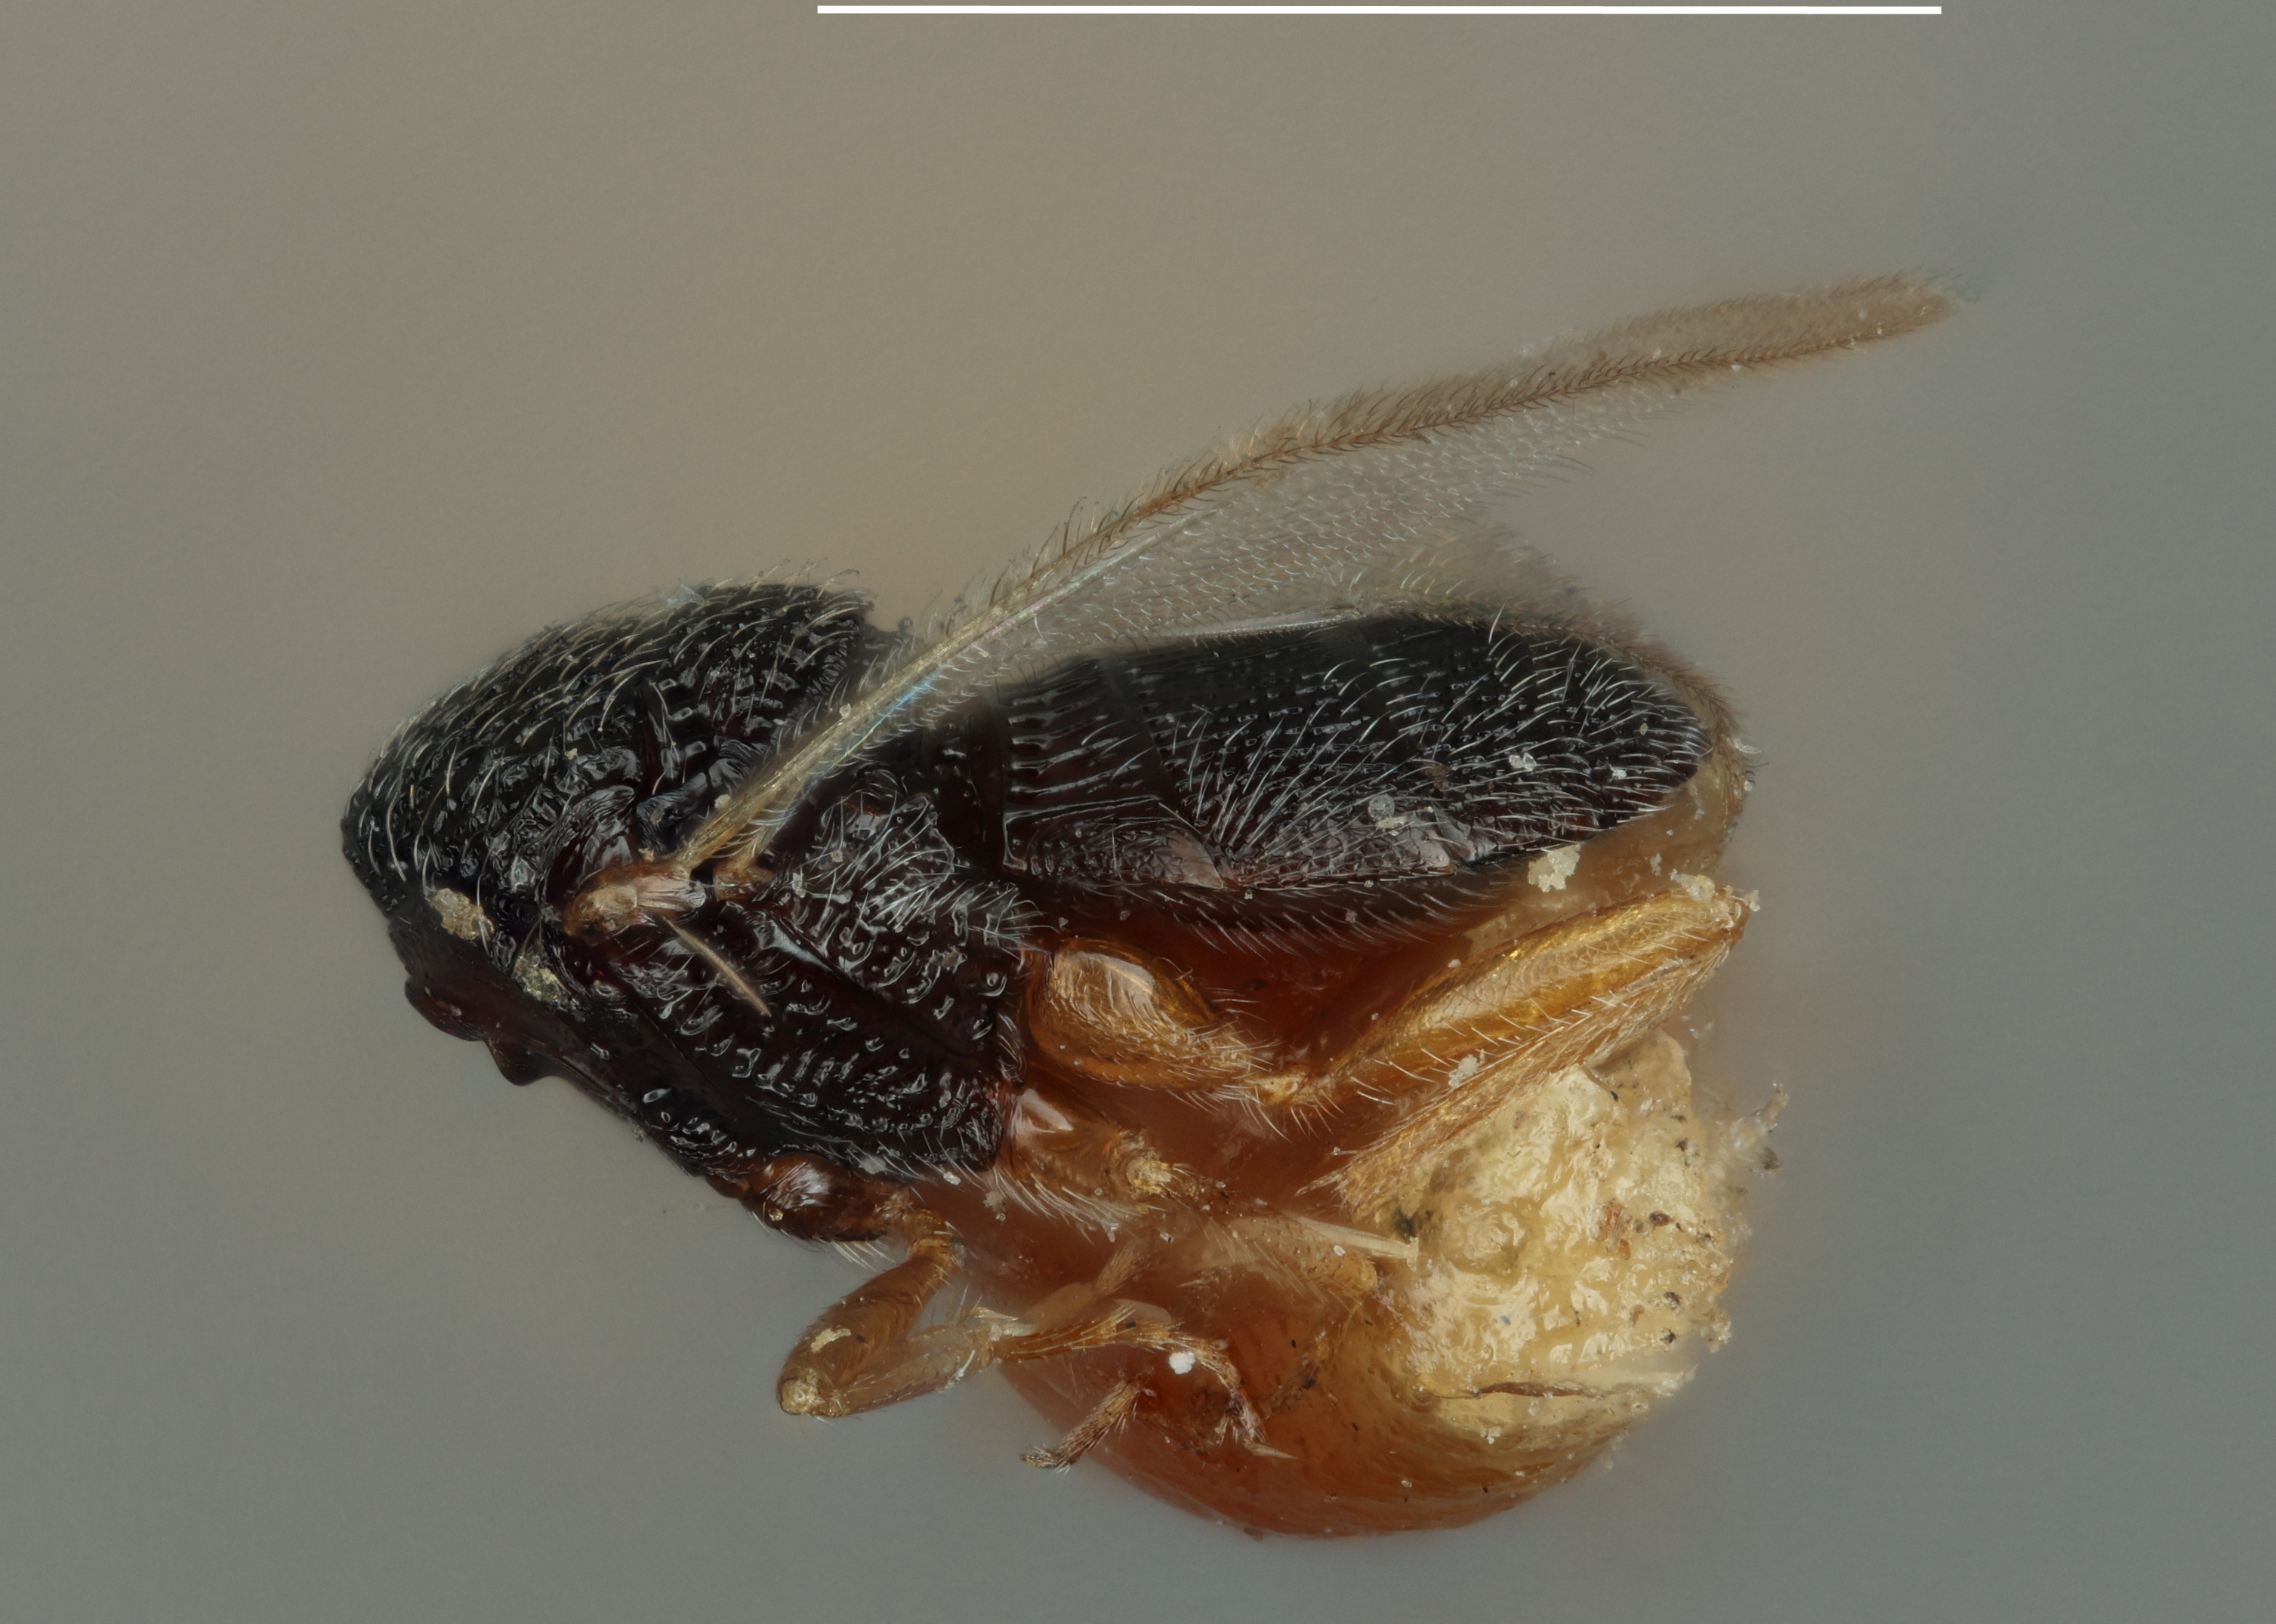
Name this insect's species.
Hadronotus anasae
